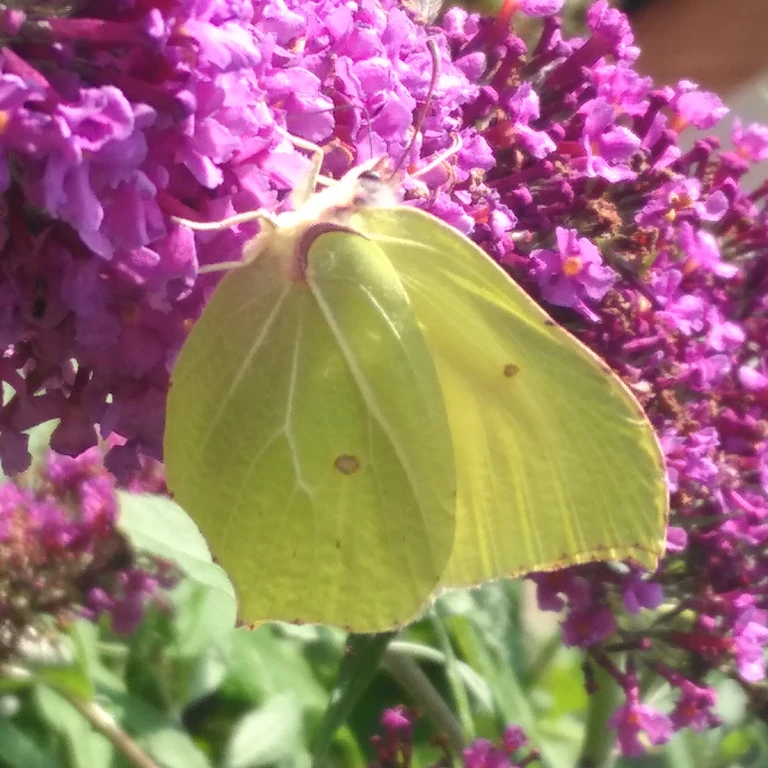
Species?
Gonepteryx rhamni
